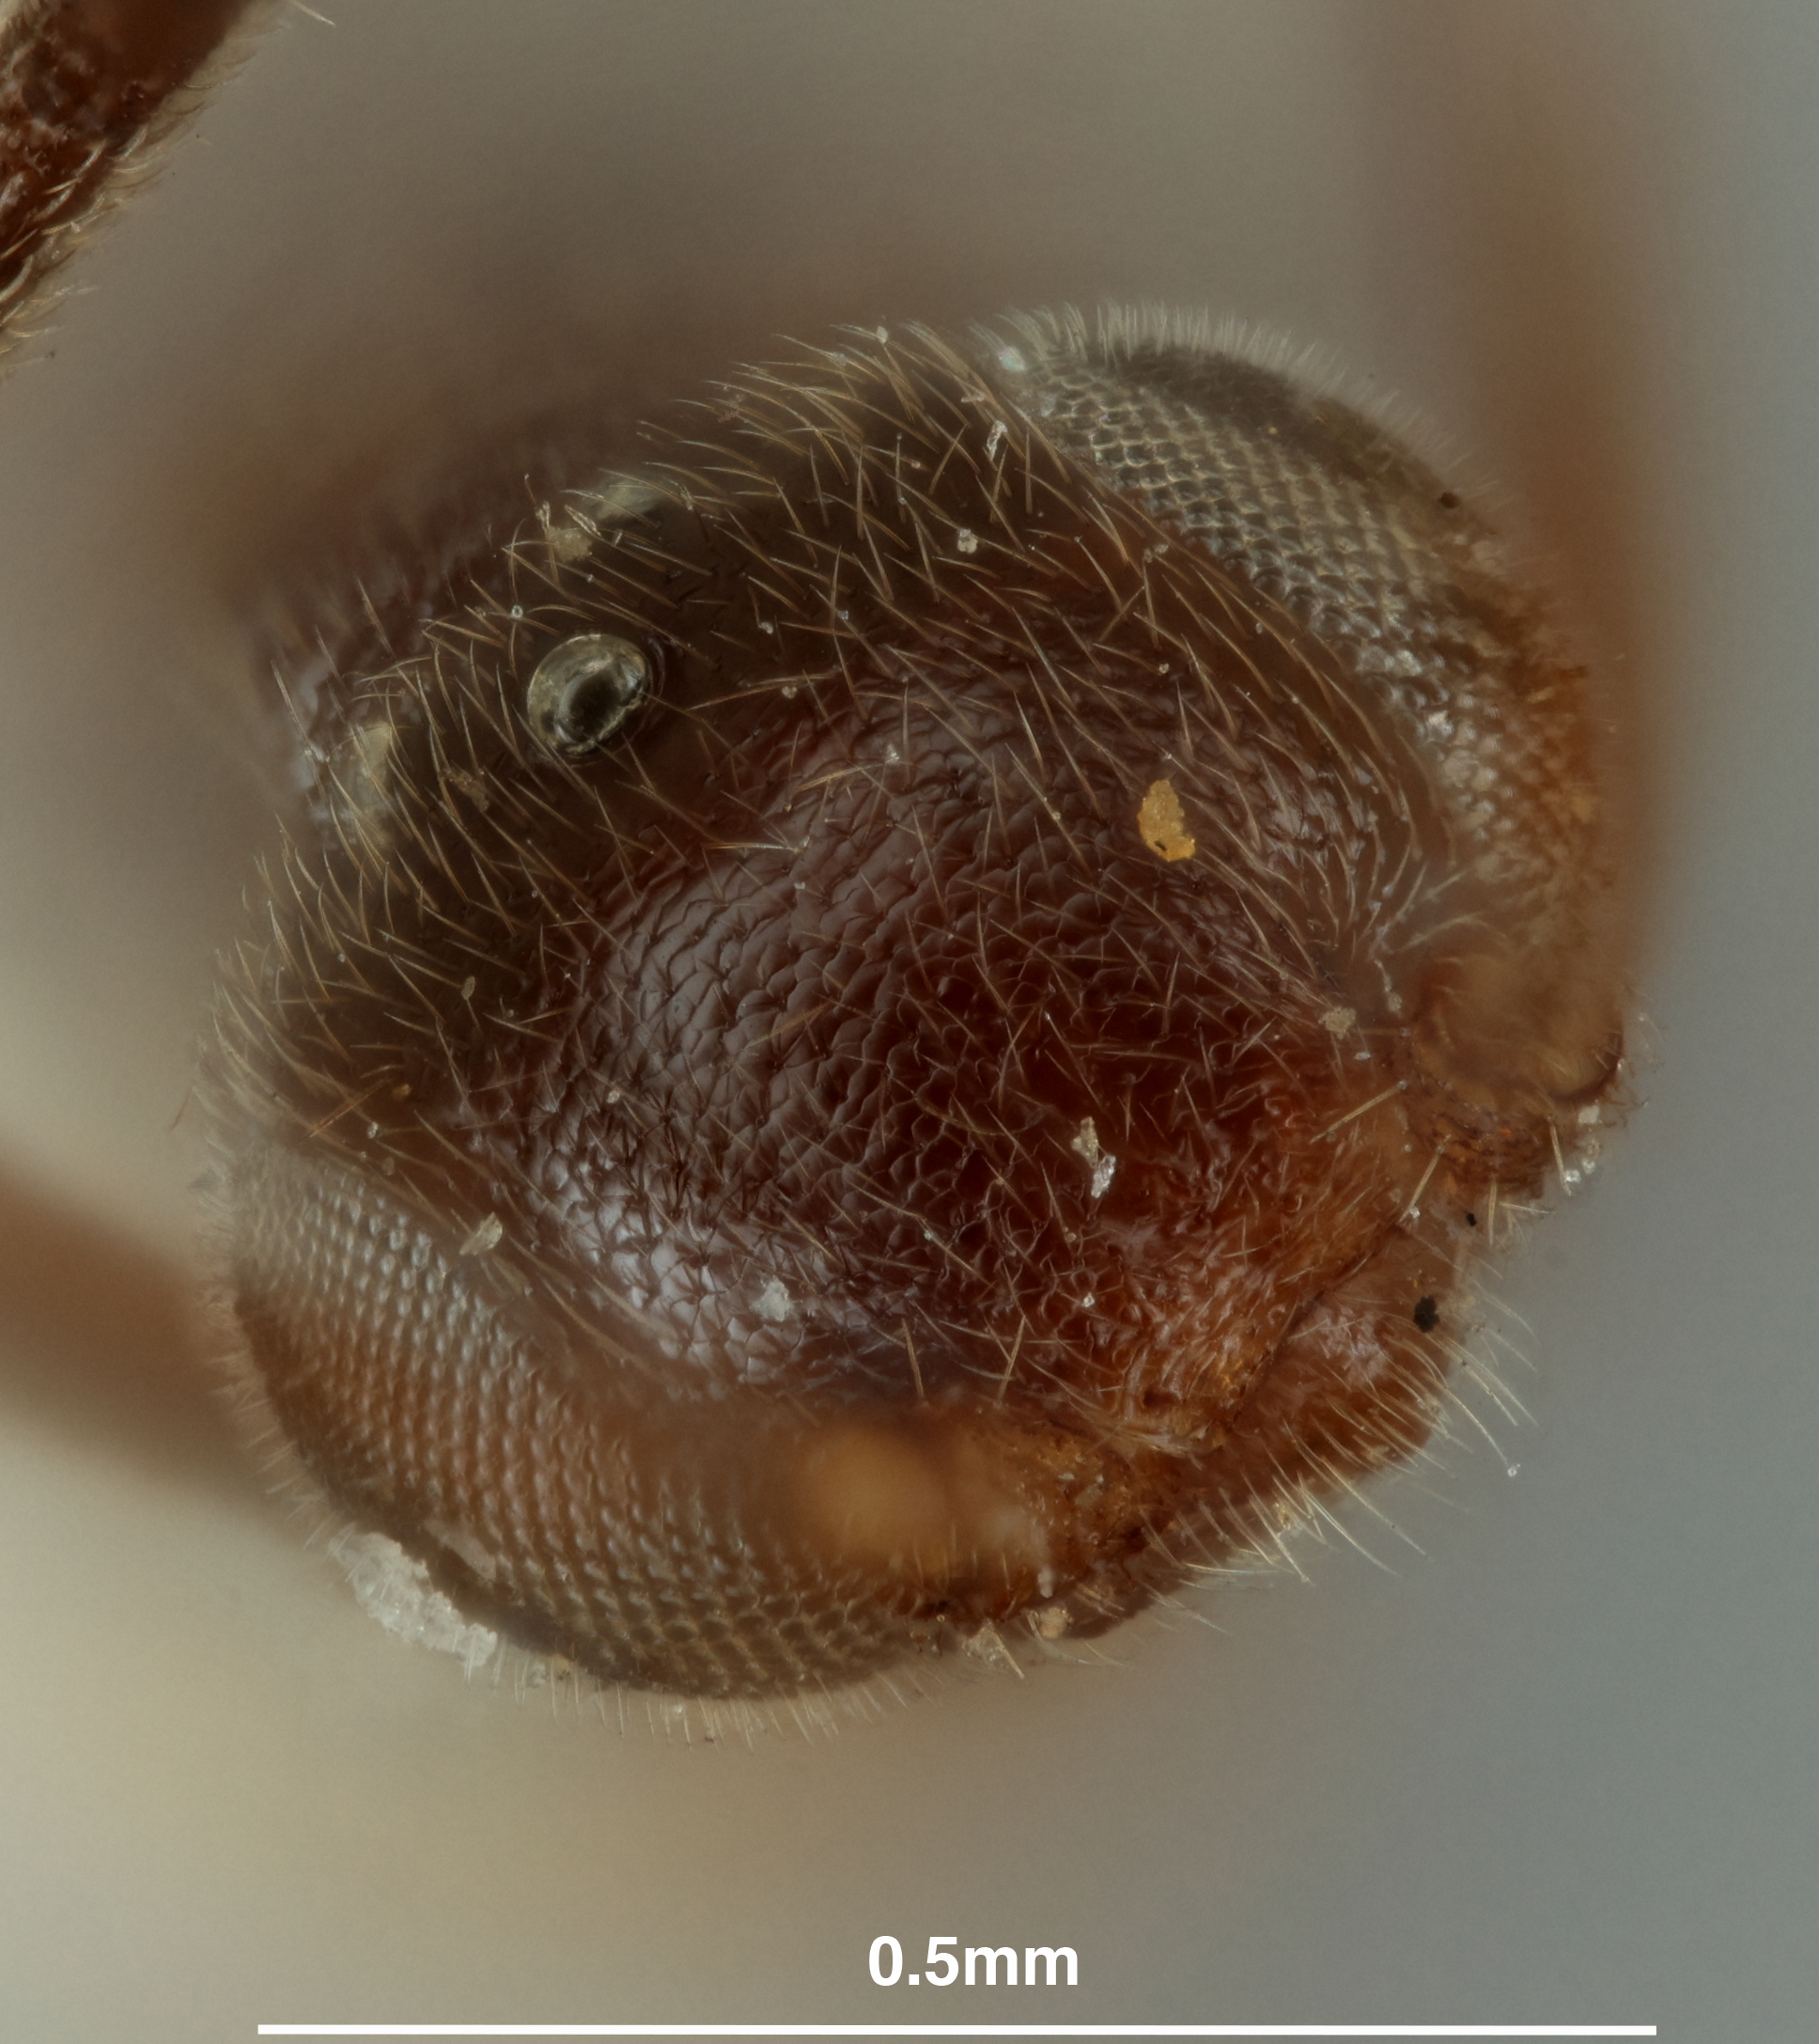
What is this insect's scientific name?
Probethylus mexicanus
